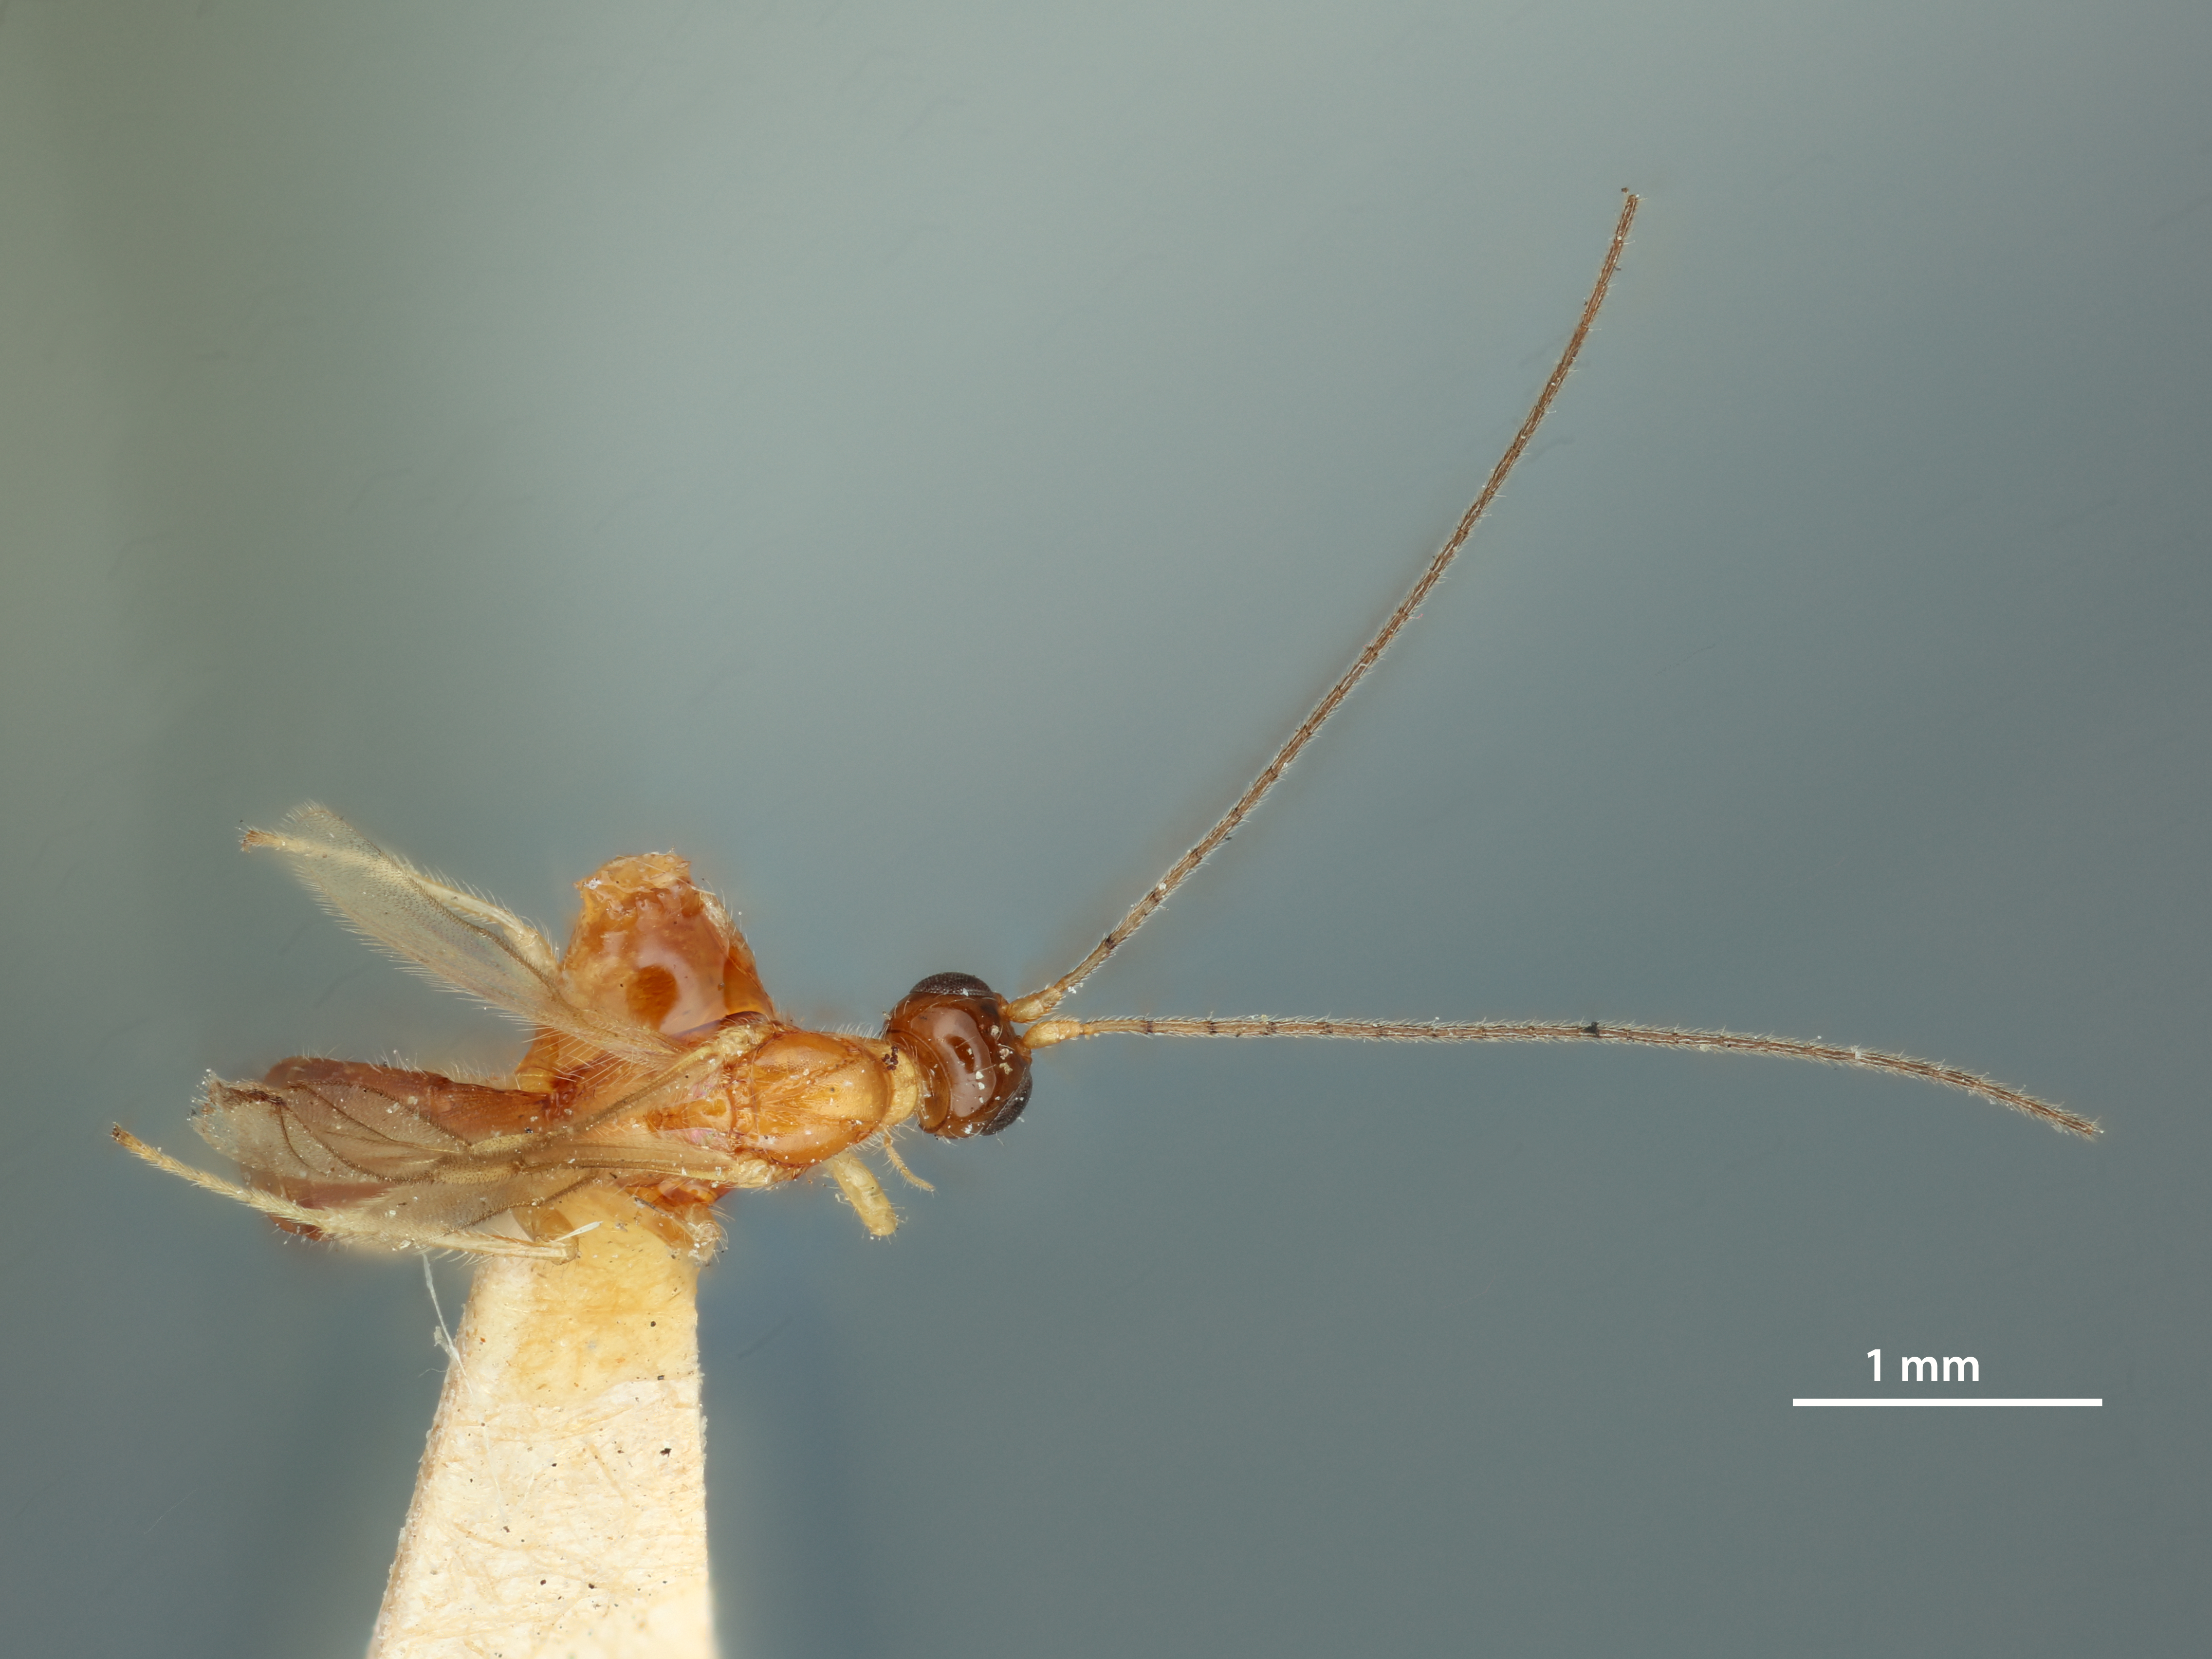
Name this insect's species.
Caenophanes atriceps
